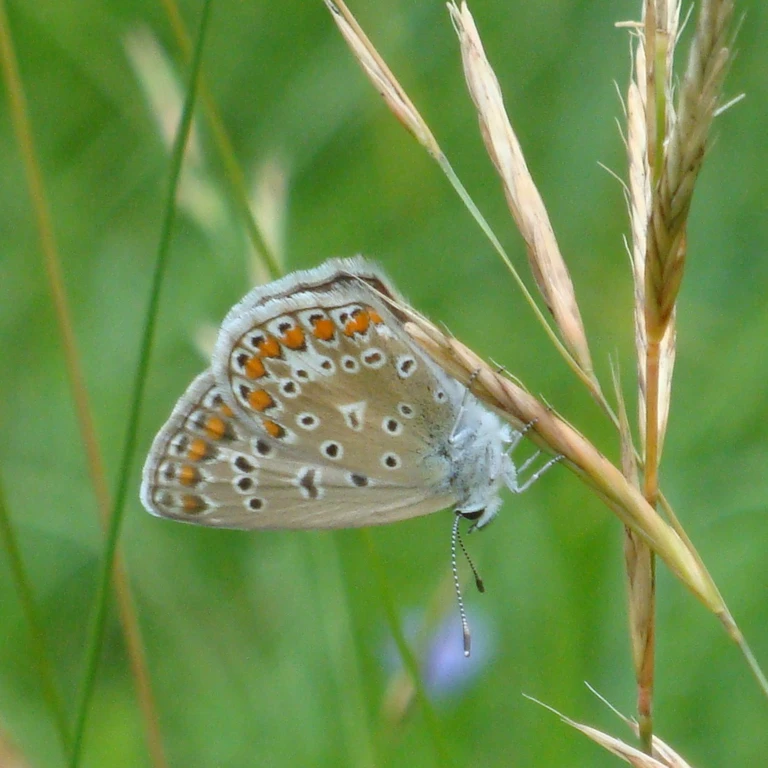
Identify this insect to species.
Polyommatus icarus
